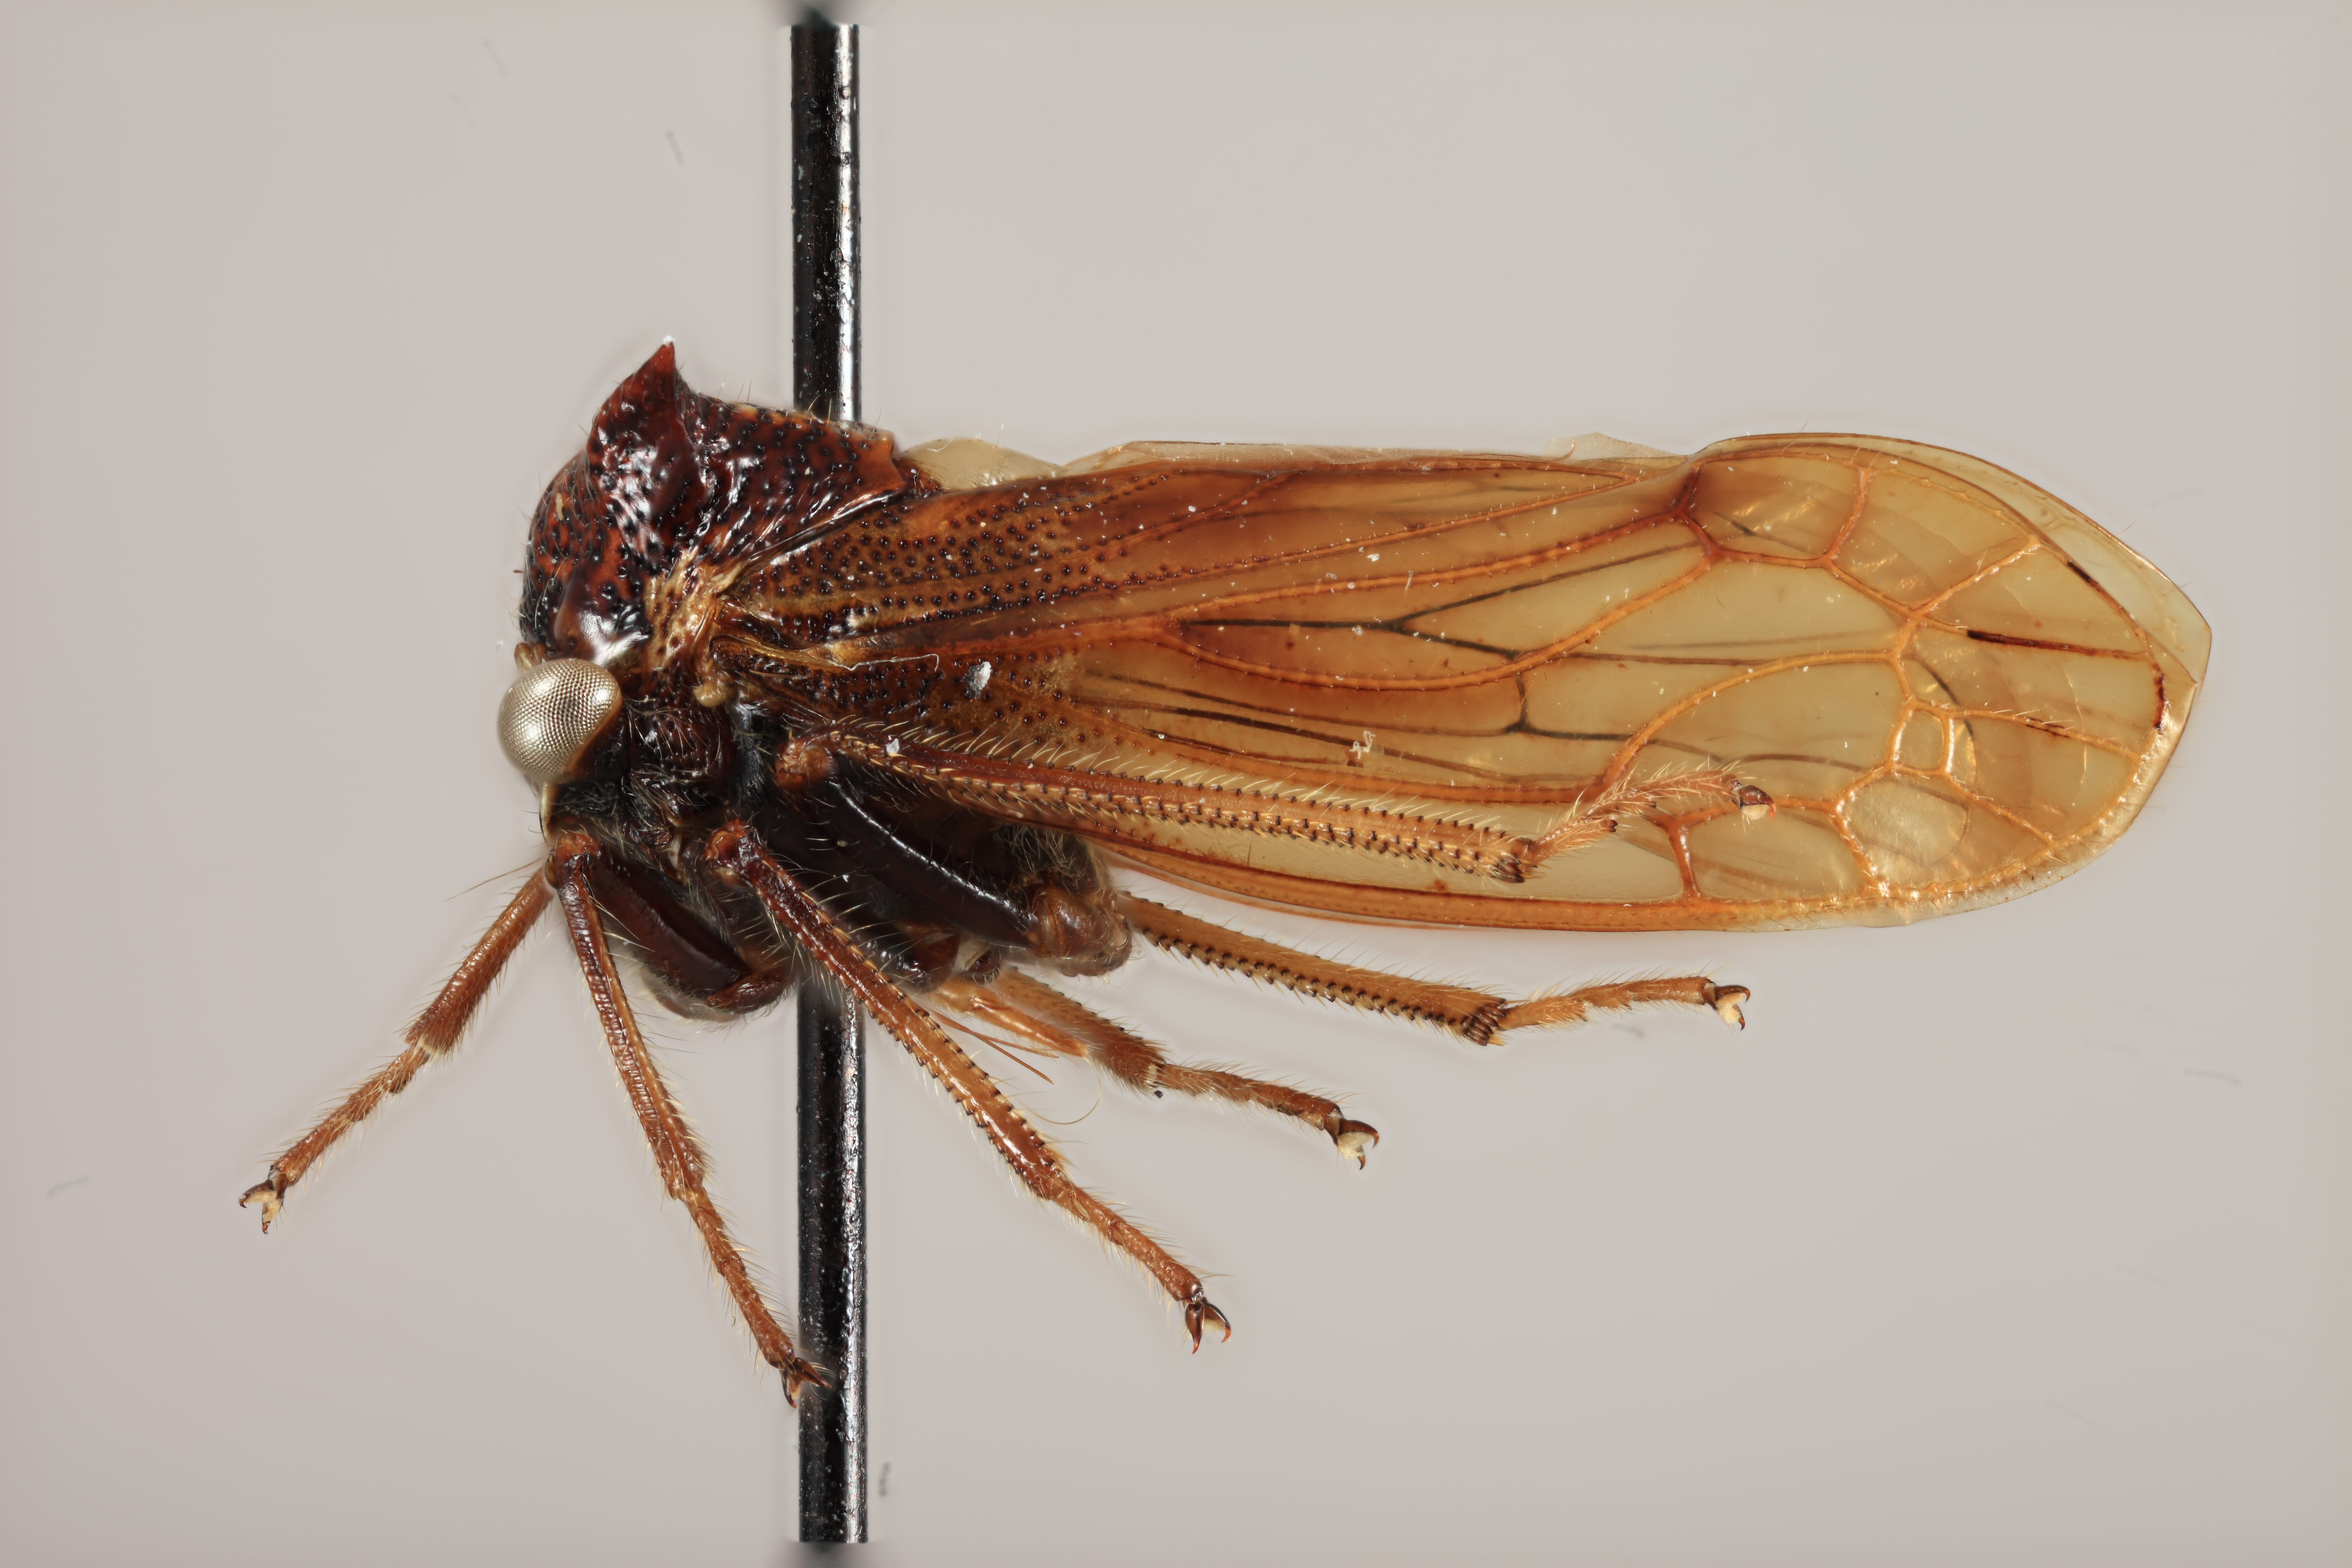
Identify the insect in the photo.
Tolania terencia
